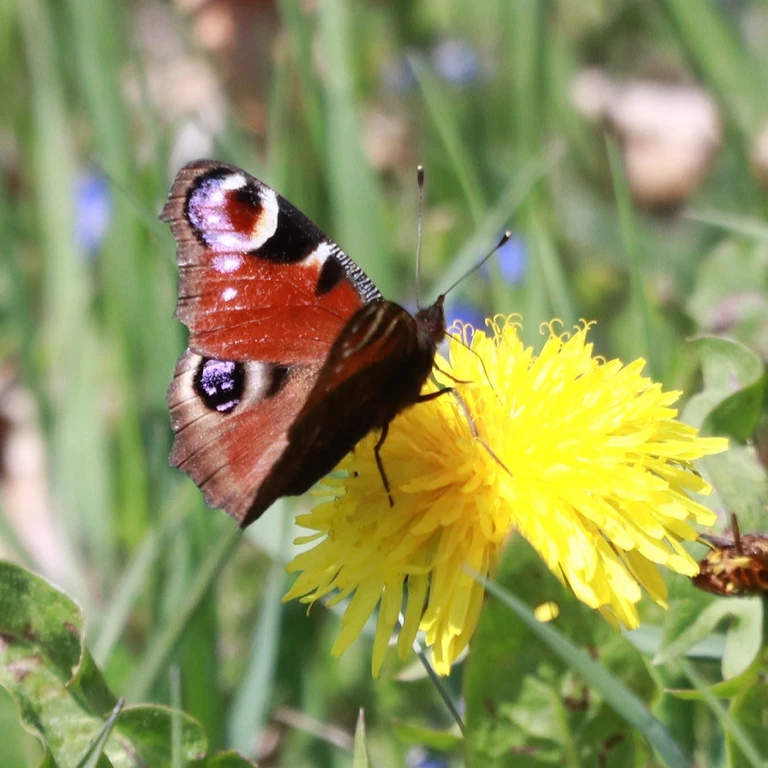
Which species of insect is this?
Aglais io
